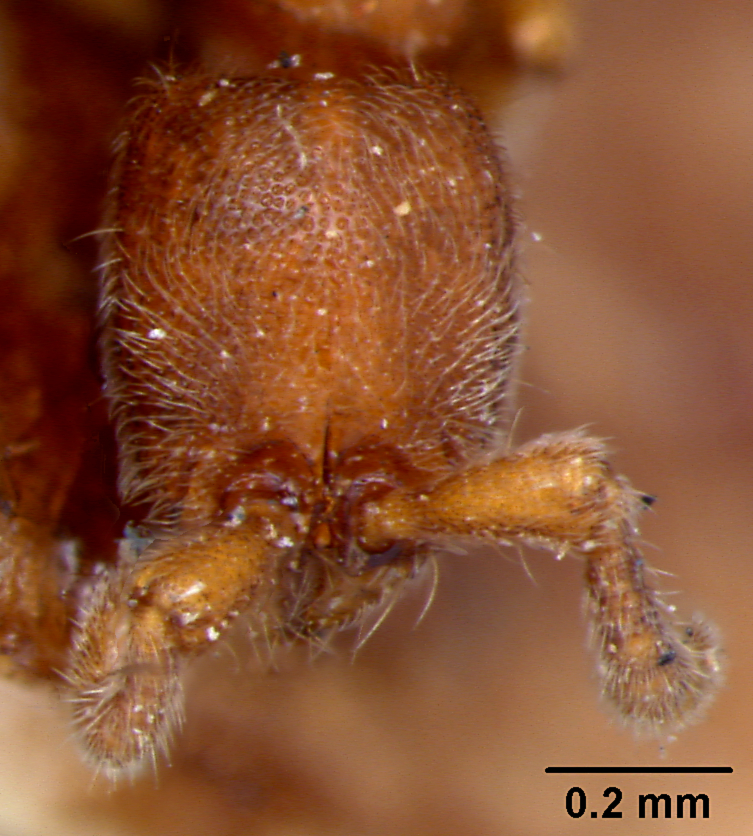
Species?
Cerapachys silvestrii
